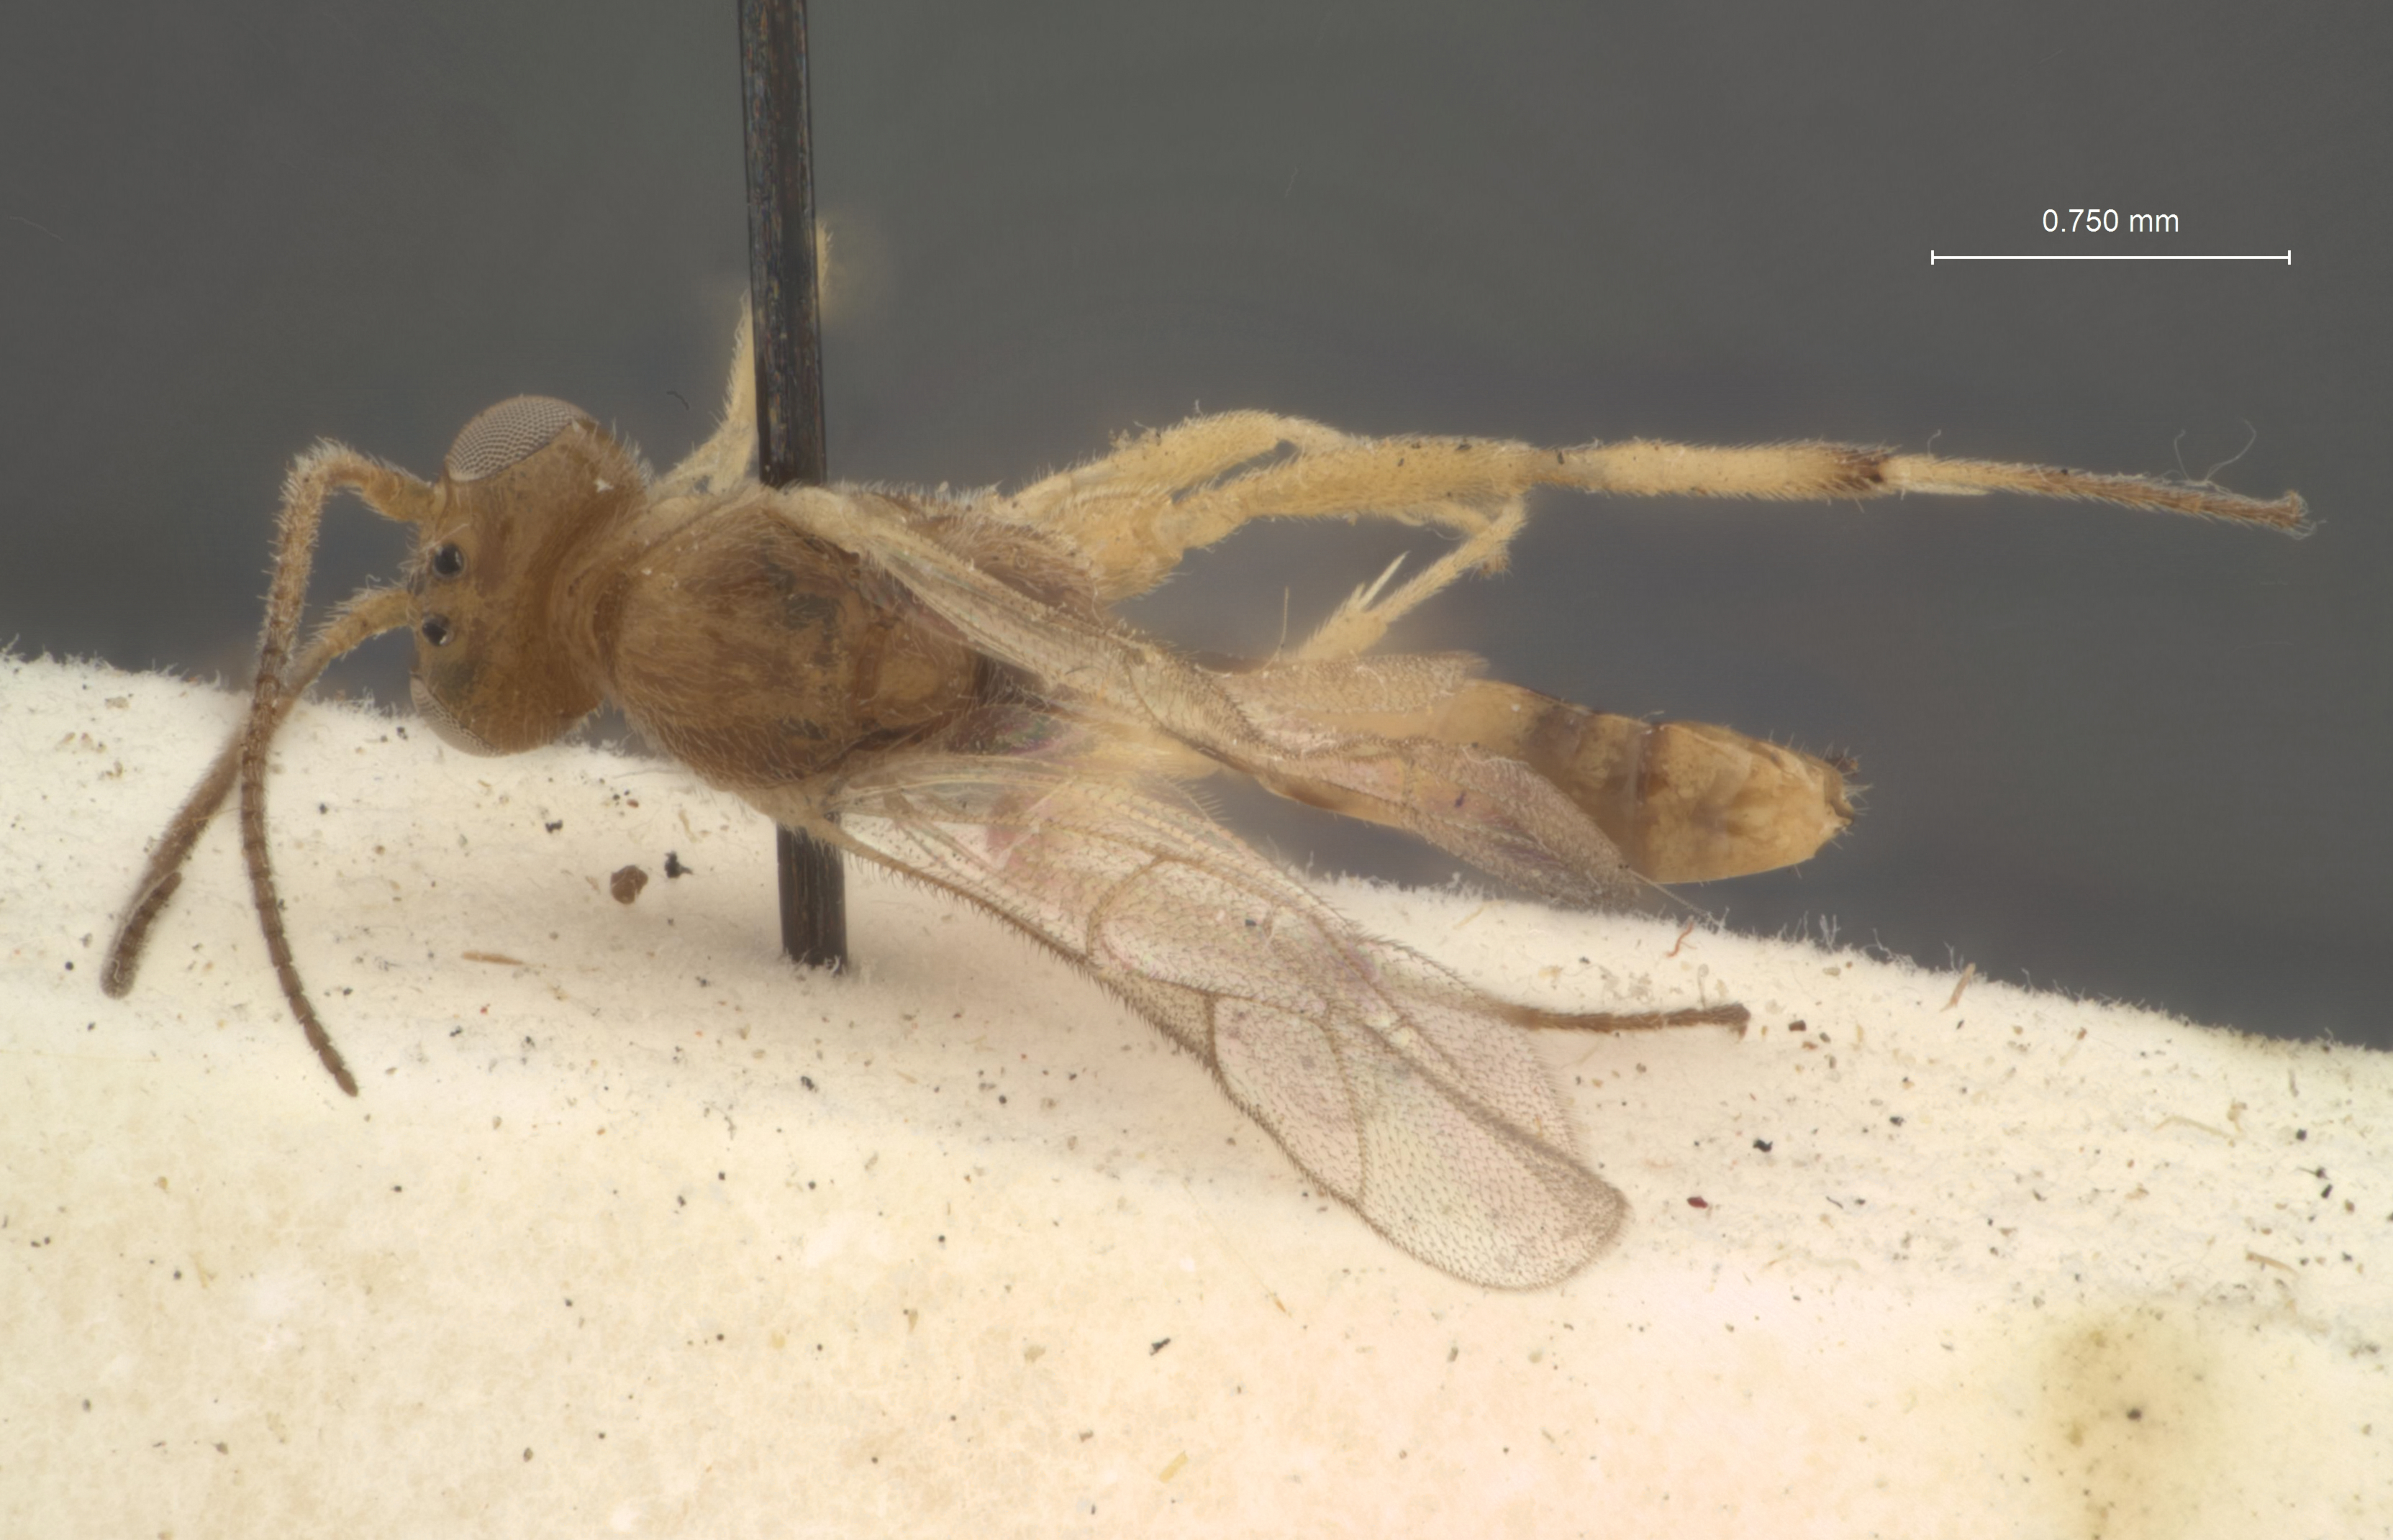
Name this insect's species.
Mesochorus indica
